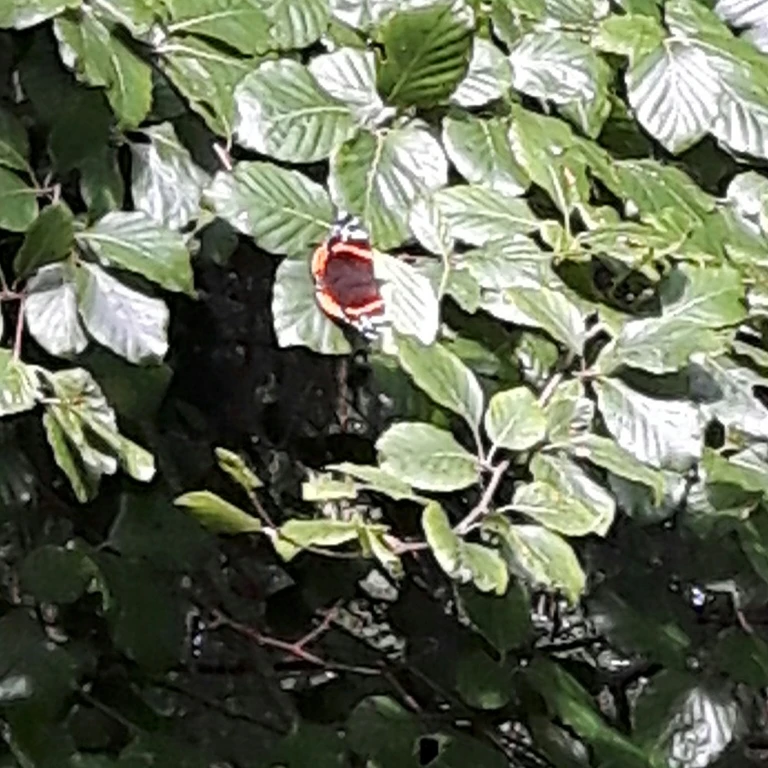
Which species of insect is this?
Vanessa atalanta
